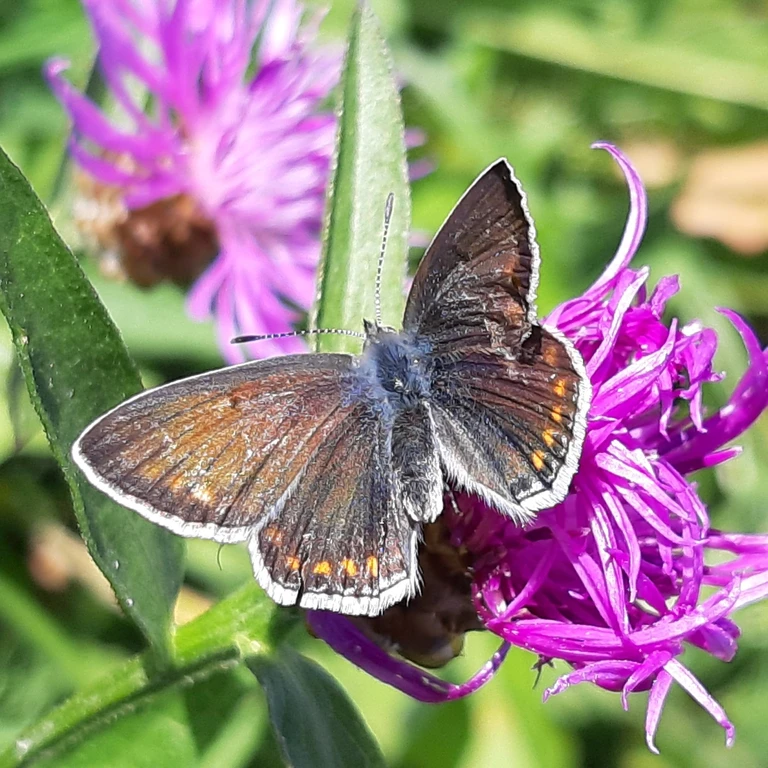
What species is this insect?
Polyommatus icarus
